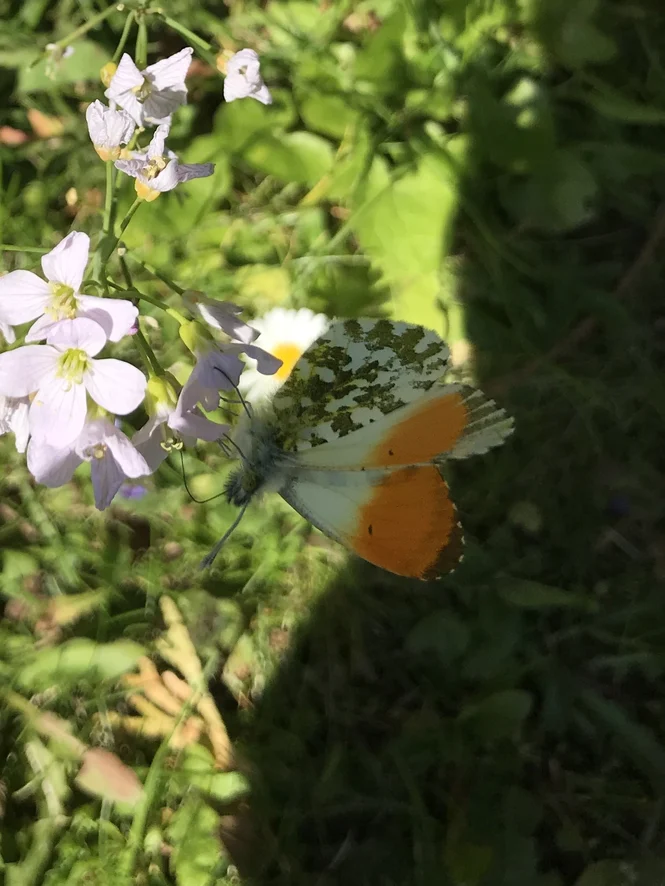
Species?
Anthocharis cardamines
